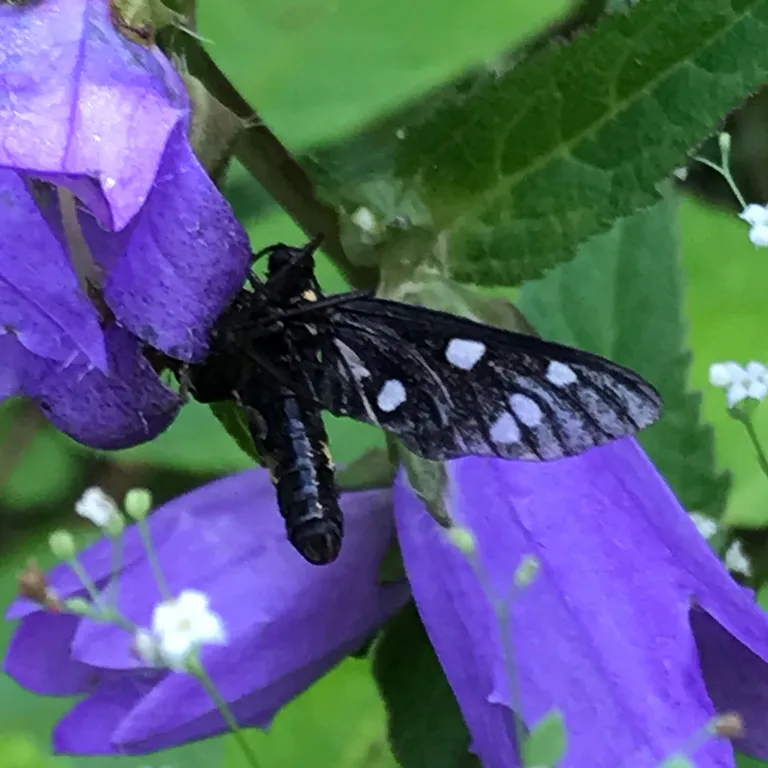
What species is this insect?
Amata phegea
